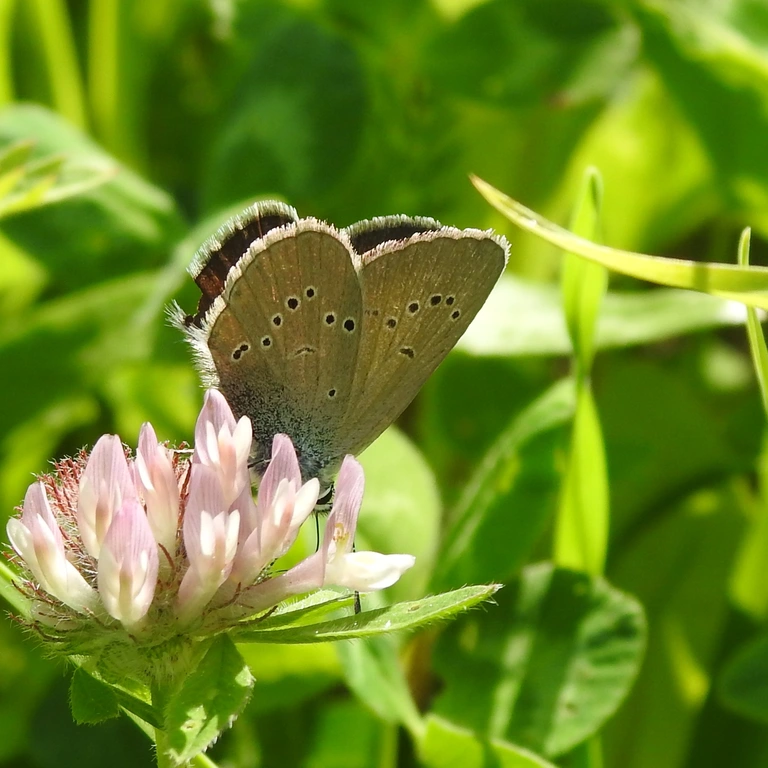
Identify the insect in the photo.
Cyaniris semiargus
